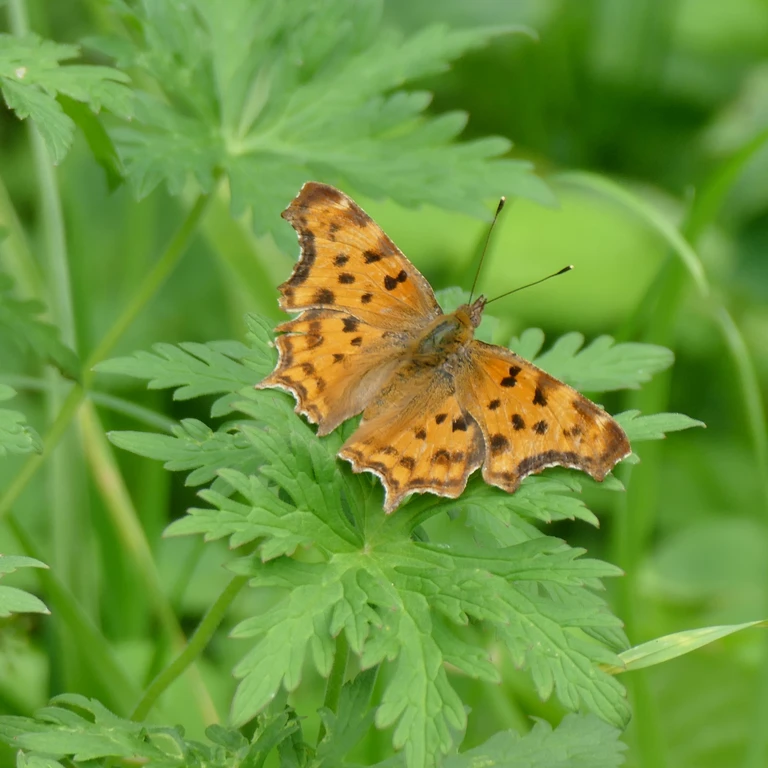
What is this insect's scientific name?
Polygonia c-album
